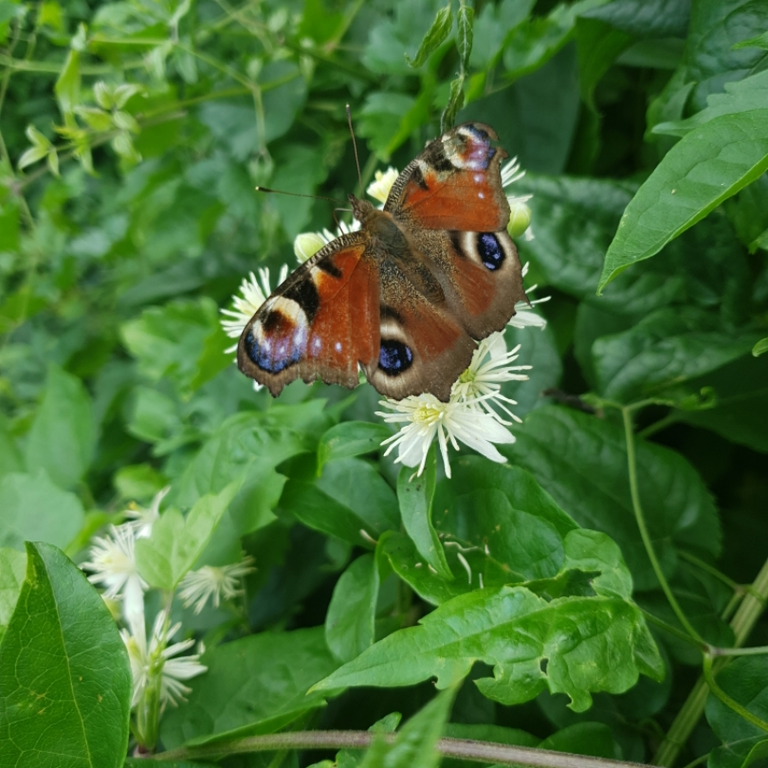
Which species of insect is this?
Aglais io
